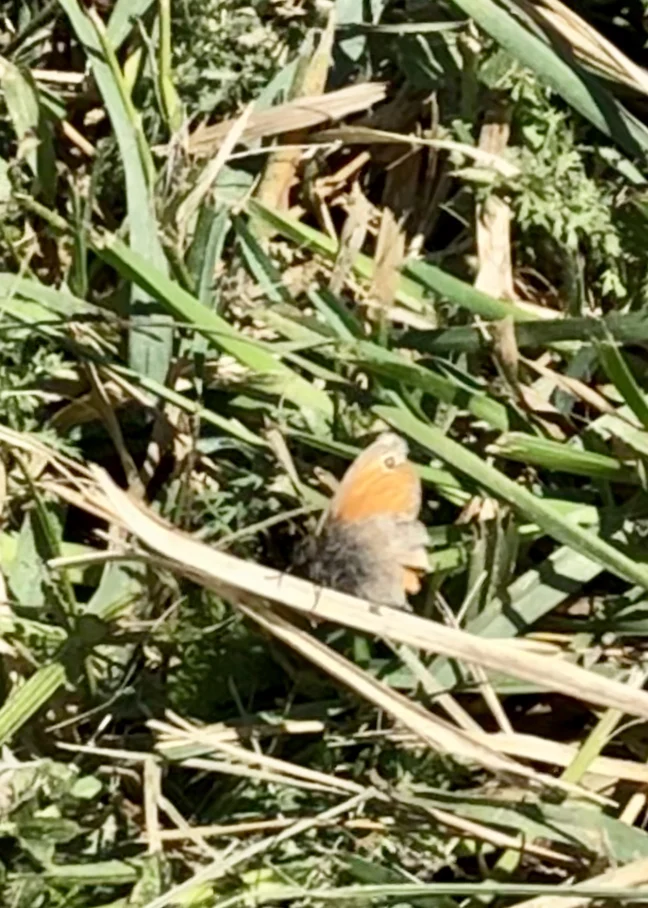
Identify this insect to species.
Coenonympha pamphilus
